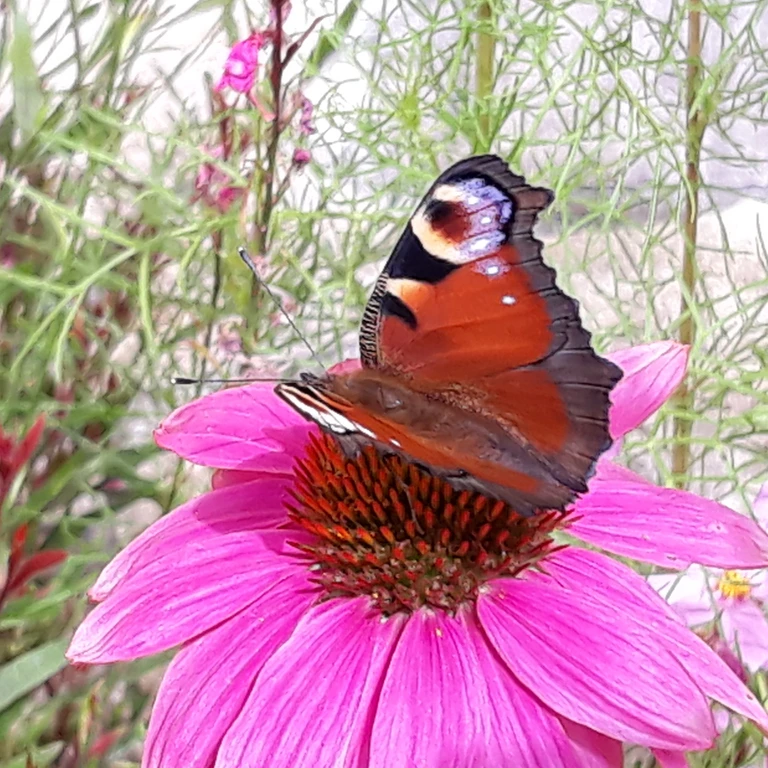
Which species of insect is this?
Aglais io
